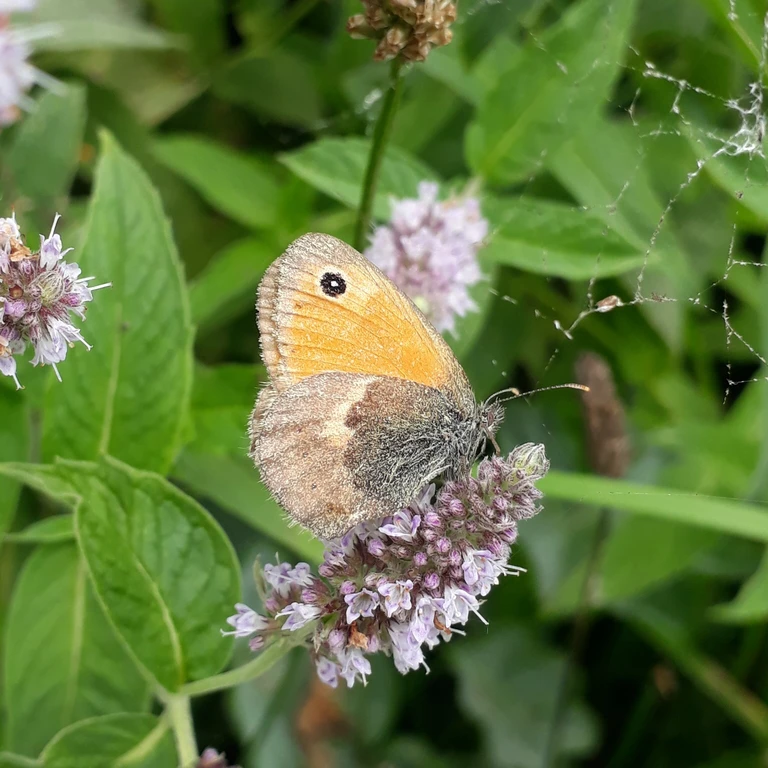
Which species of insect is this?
Coenonympha pamphilus
